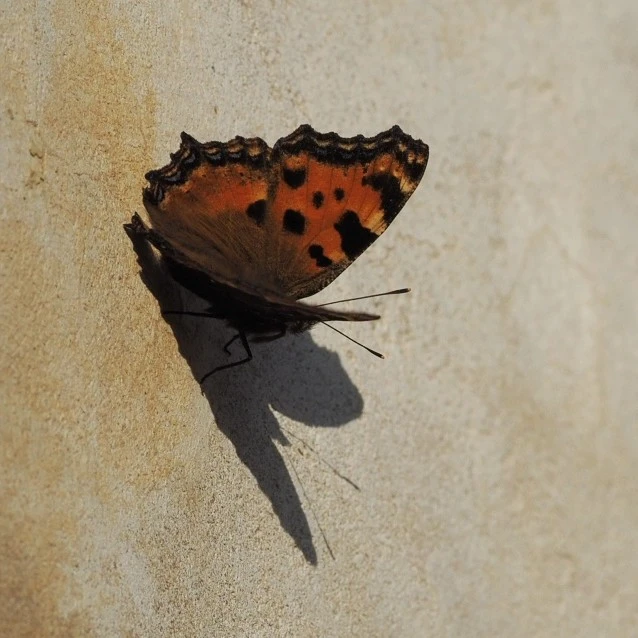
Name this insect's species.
Nymphalis polychloros
